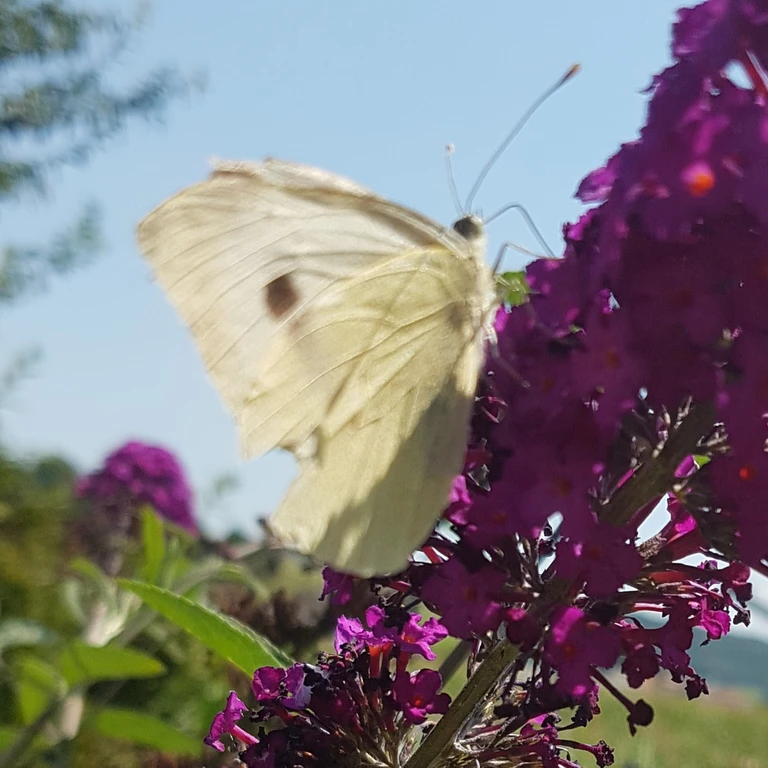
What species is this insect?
Pieris brassicae
